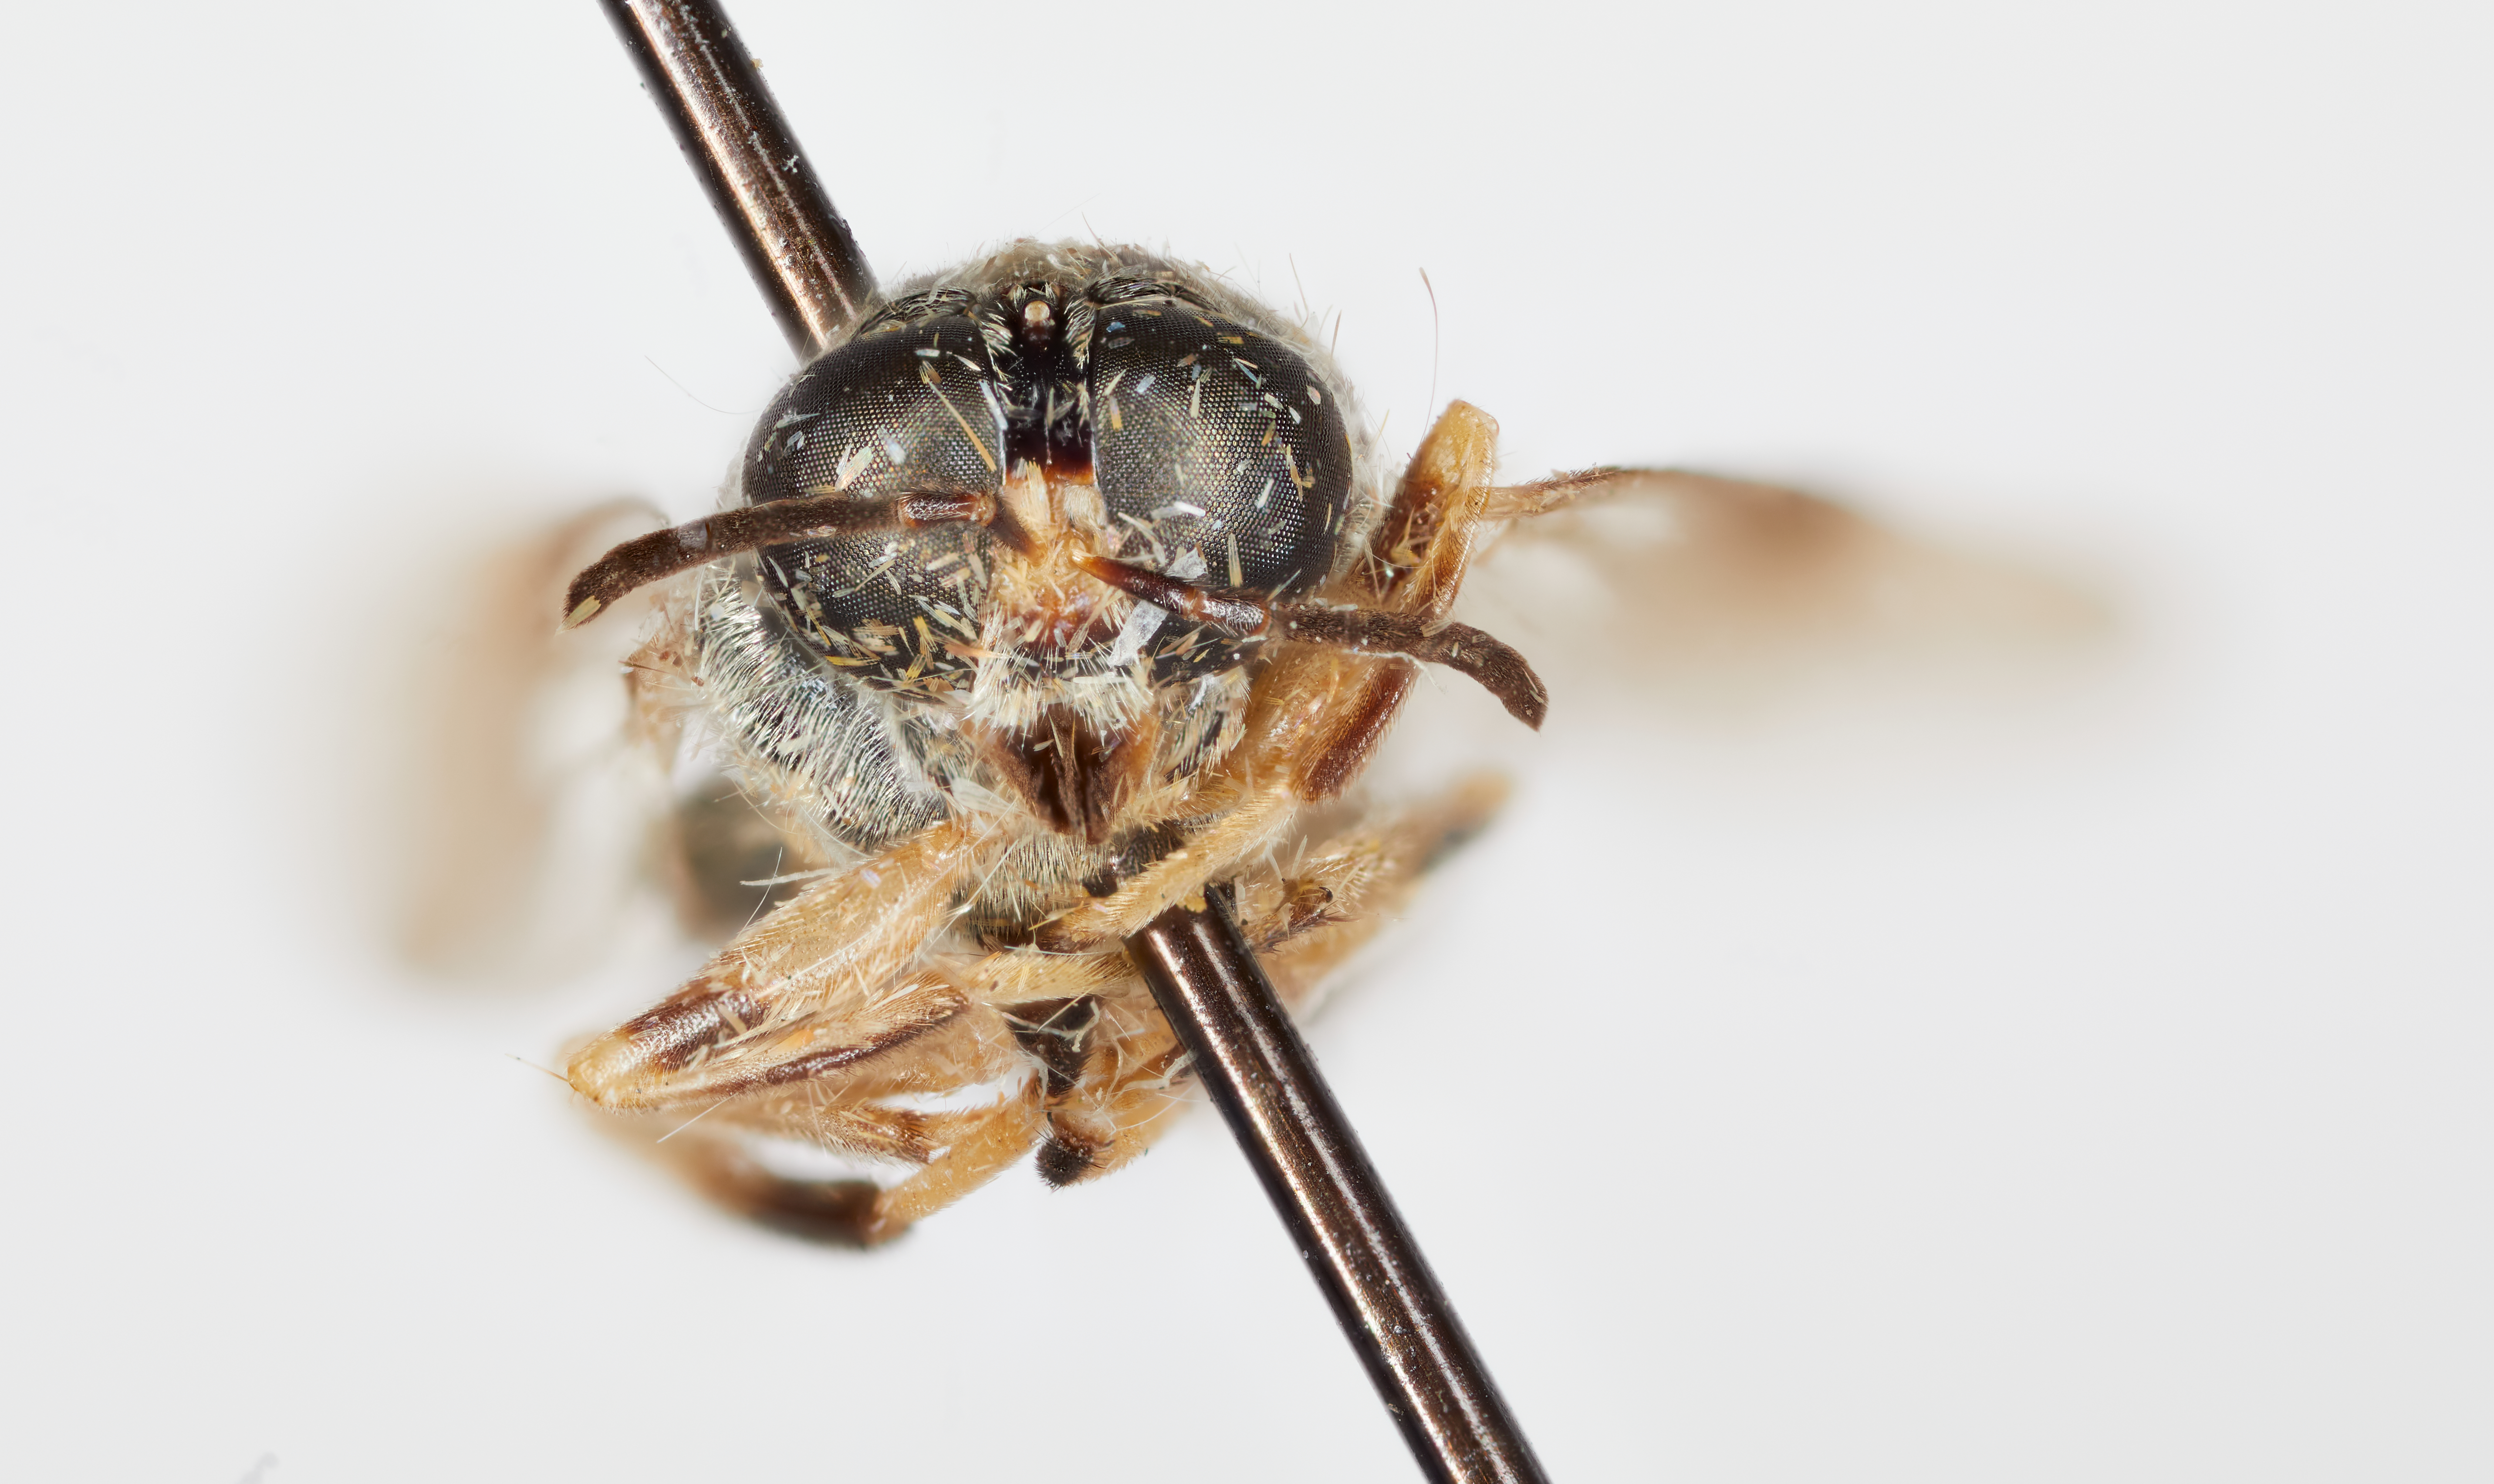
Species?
Cyphomyia nubilipennis
